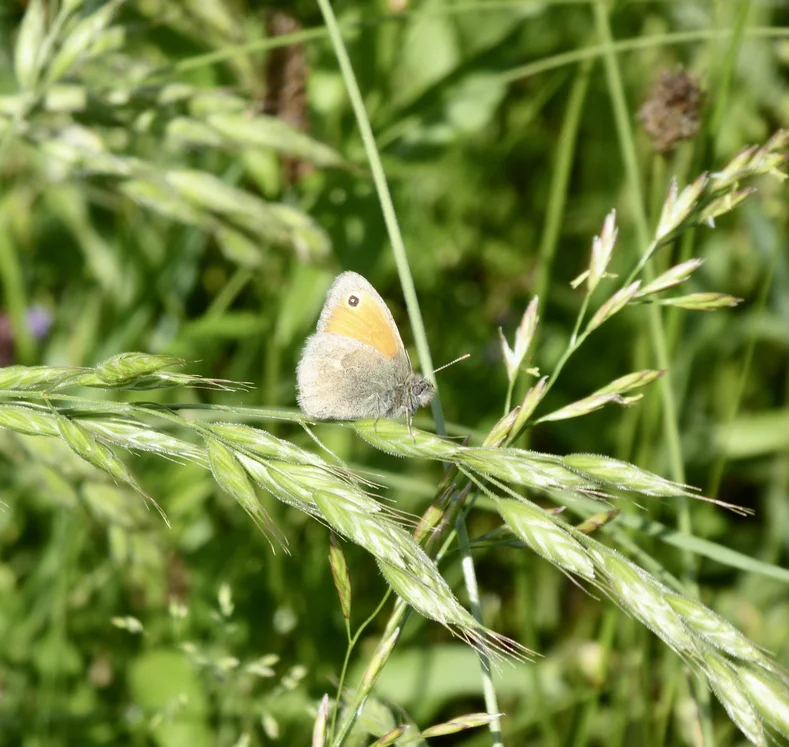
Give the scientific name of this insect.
Coenonympha pamphilus
